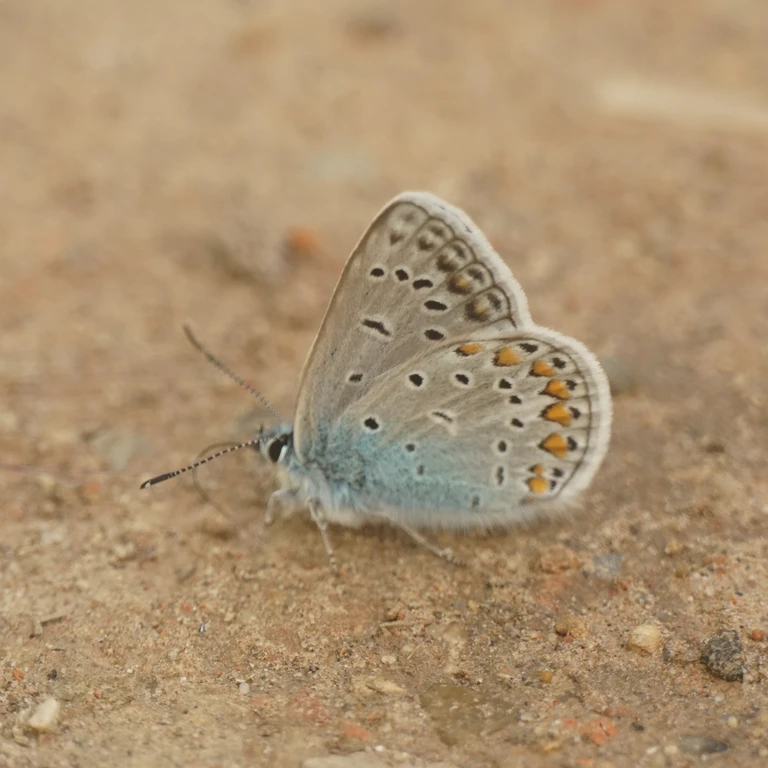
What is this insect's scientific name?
Polyommatus icarus
